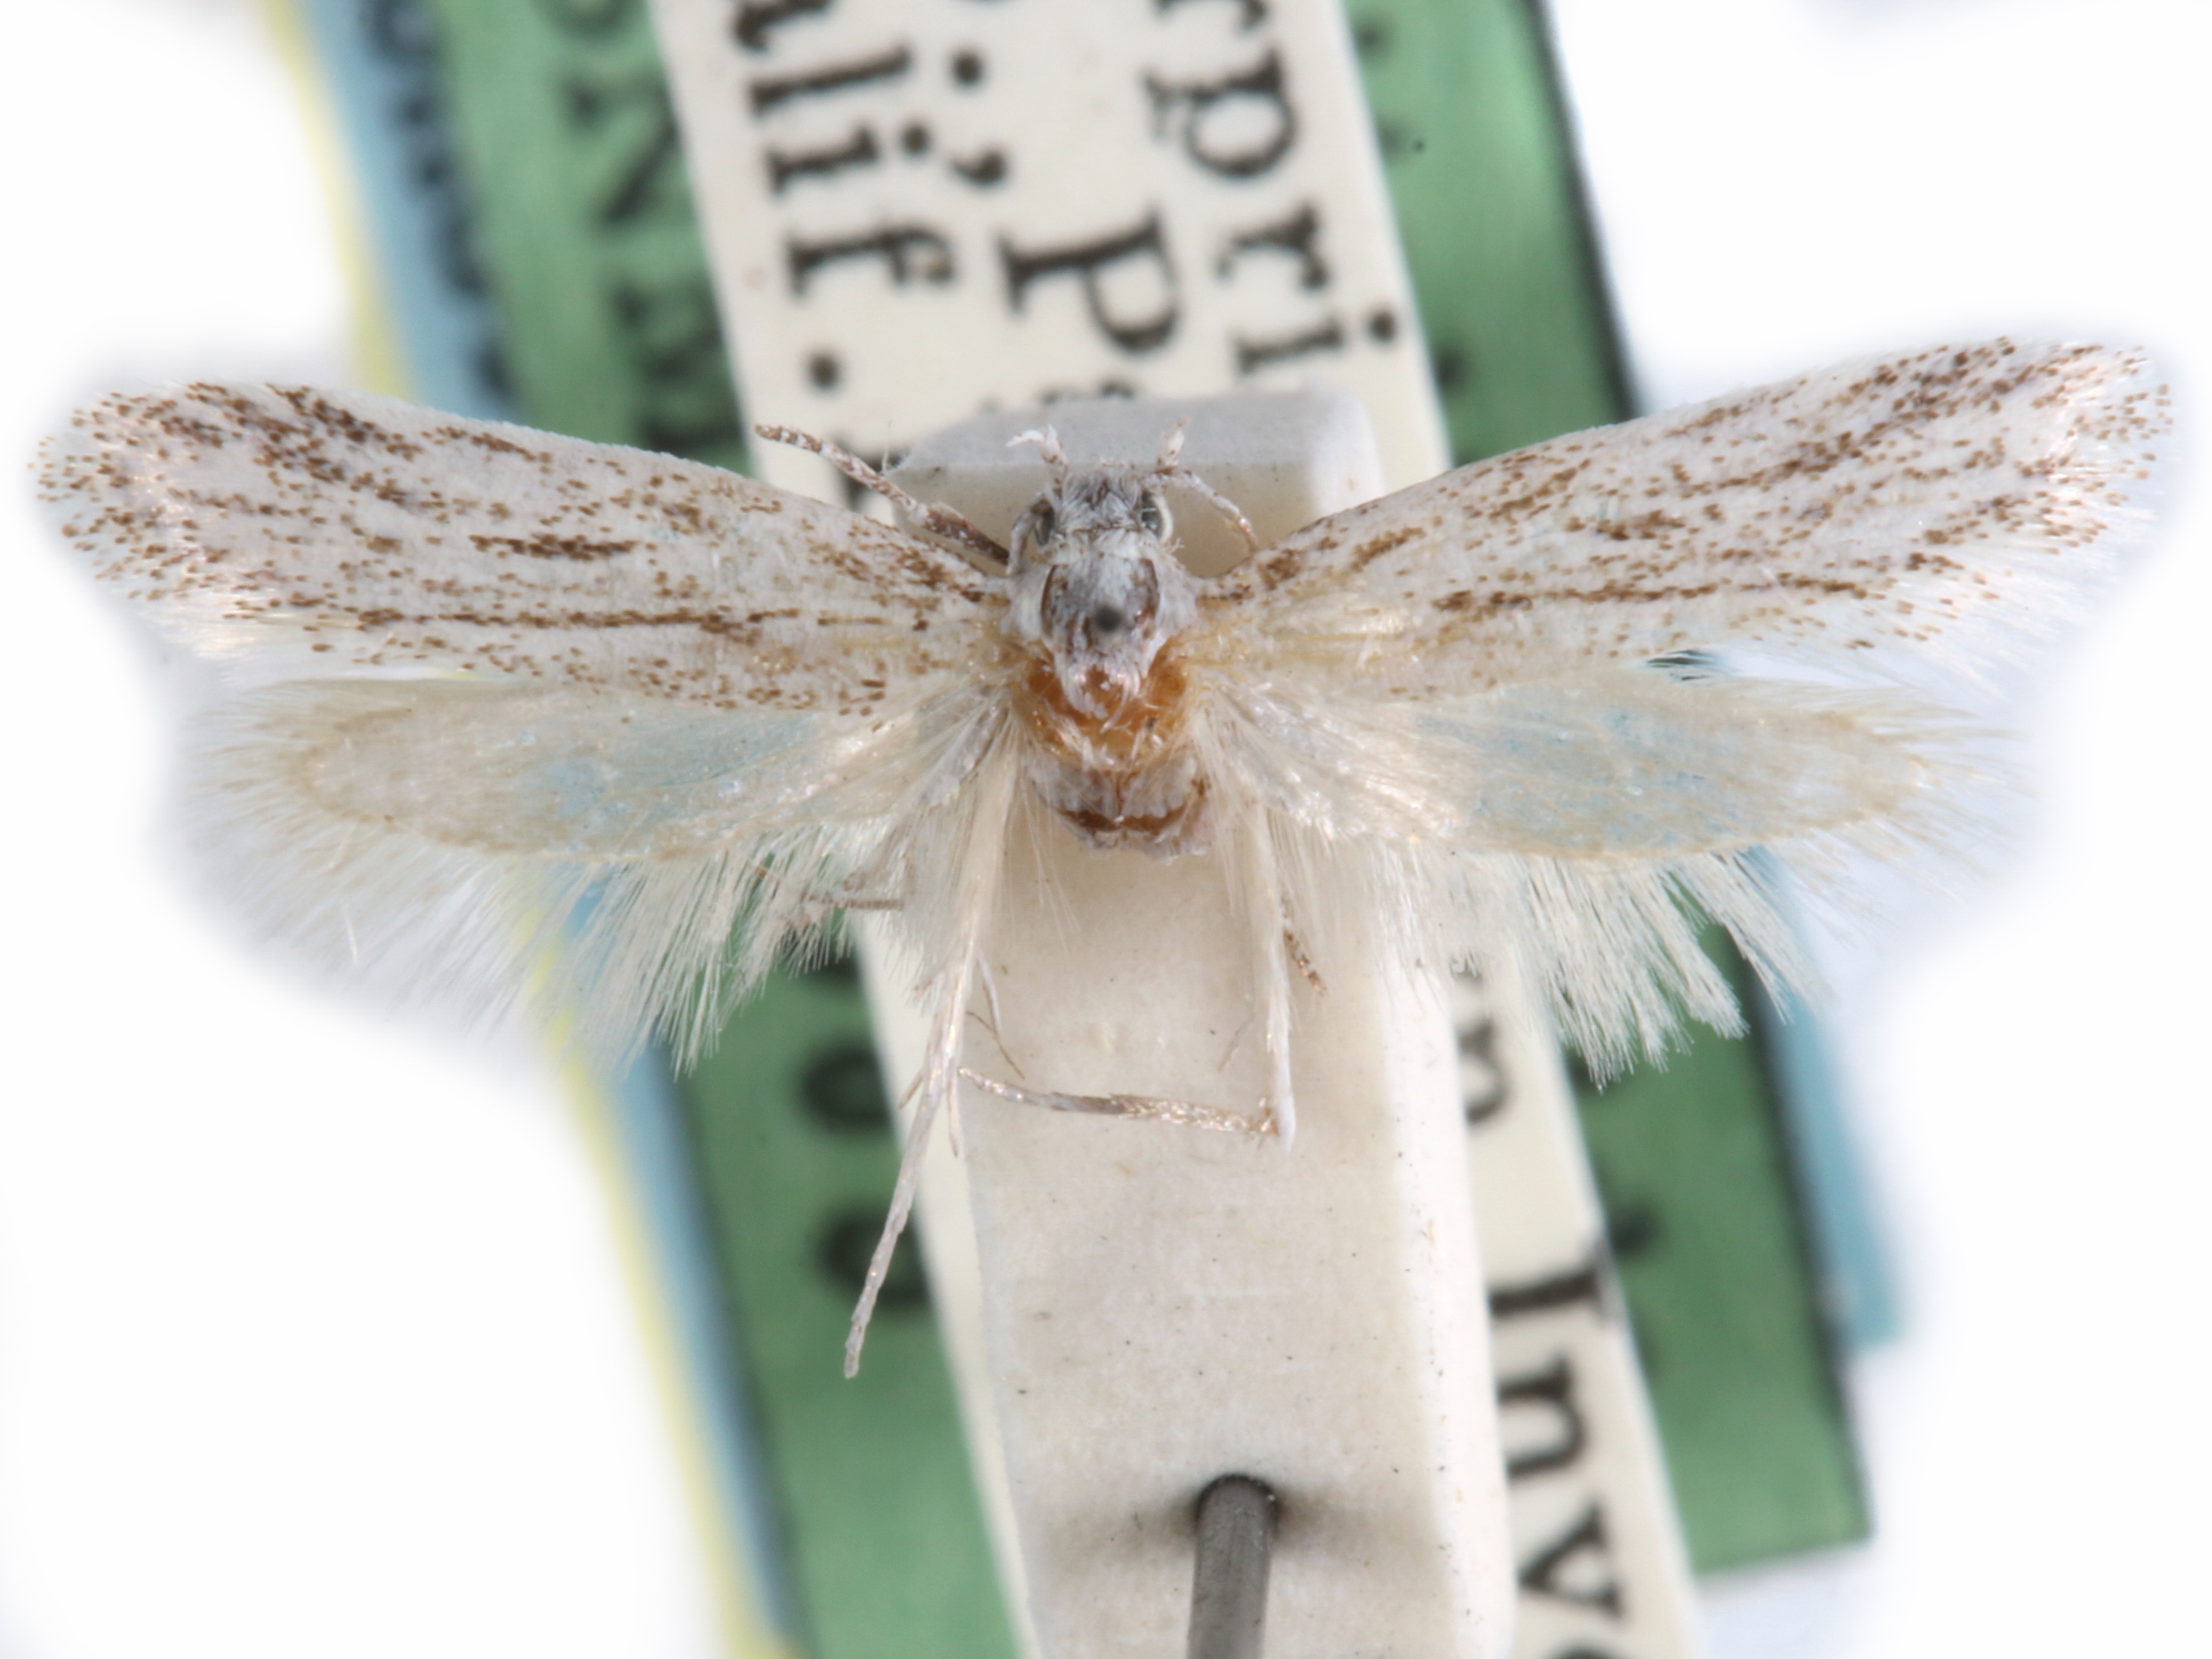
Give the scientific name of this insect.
Anoncia bitoqua
